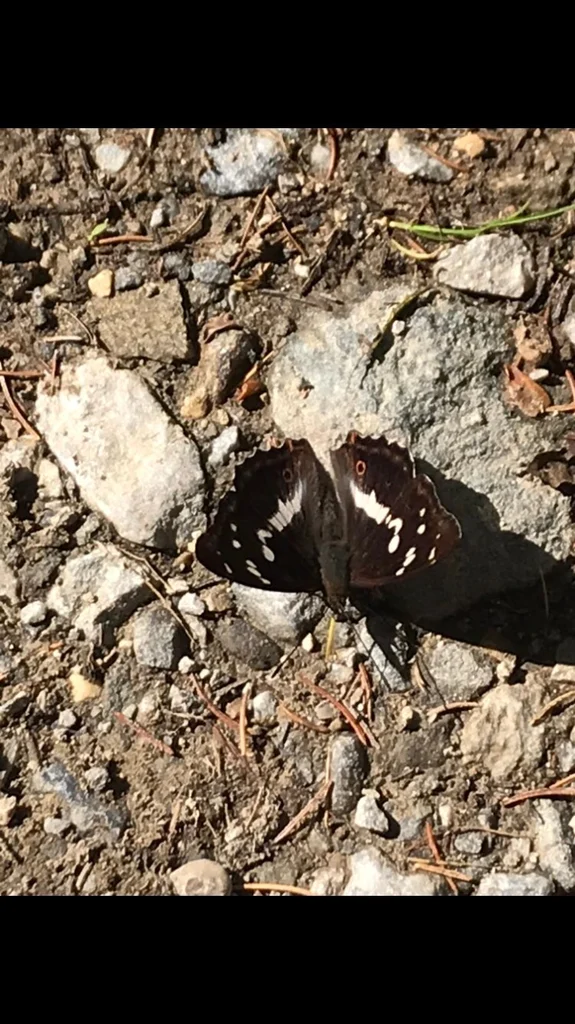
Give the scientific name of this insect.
Apatura iris
